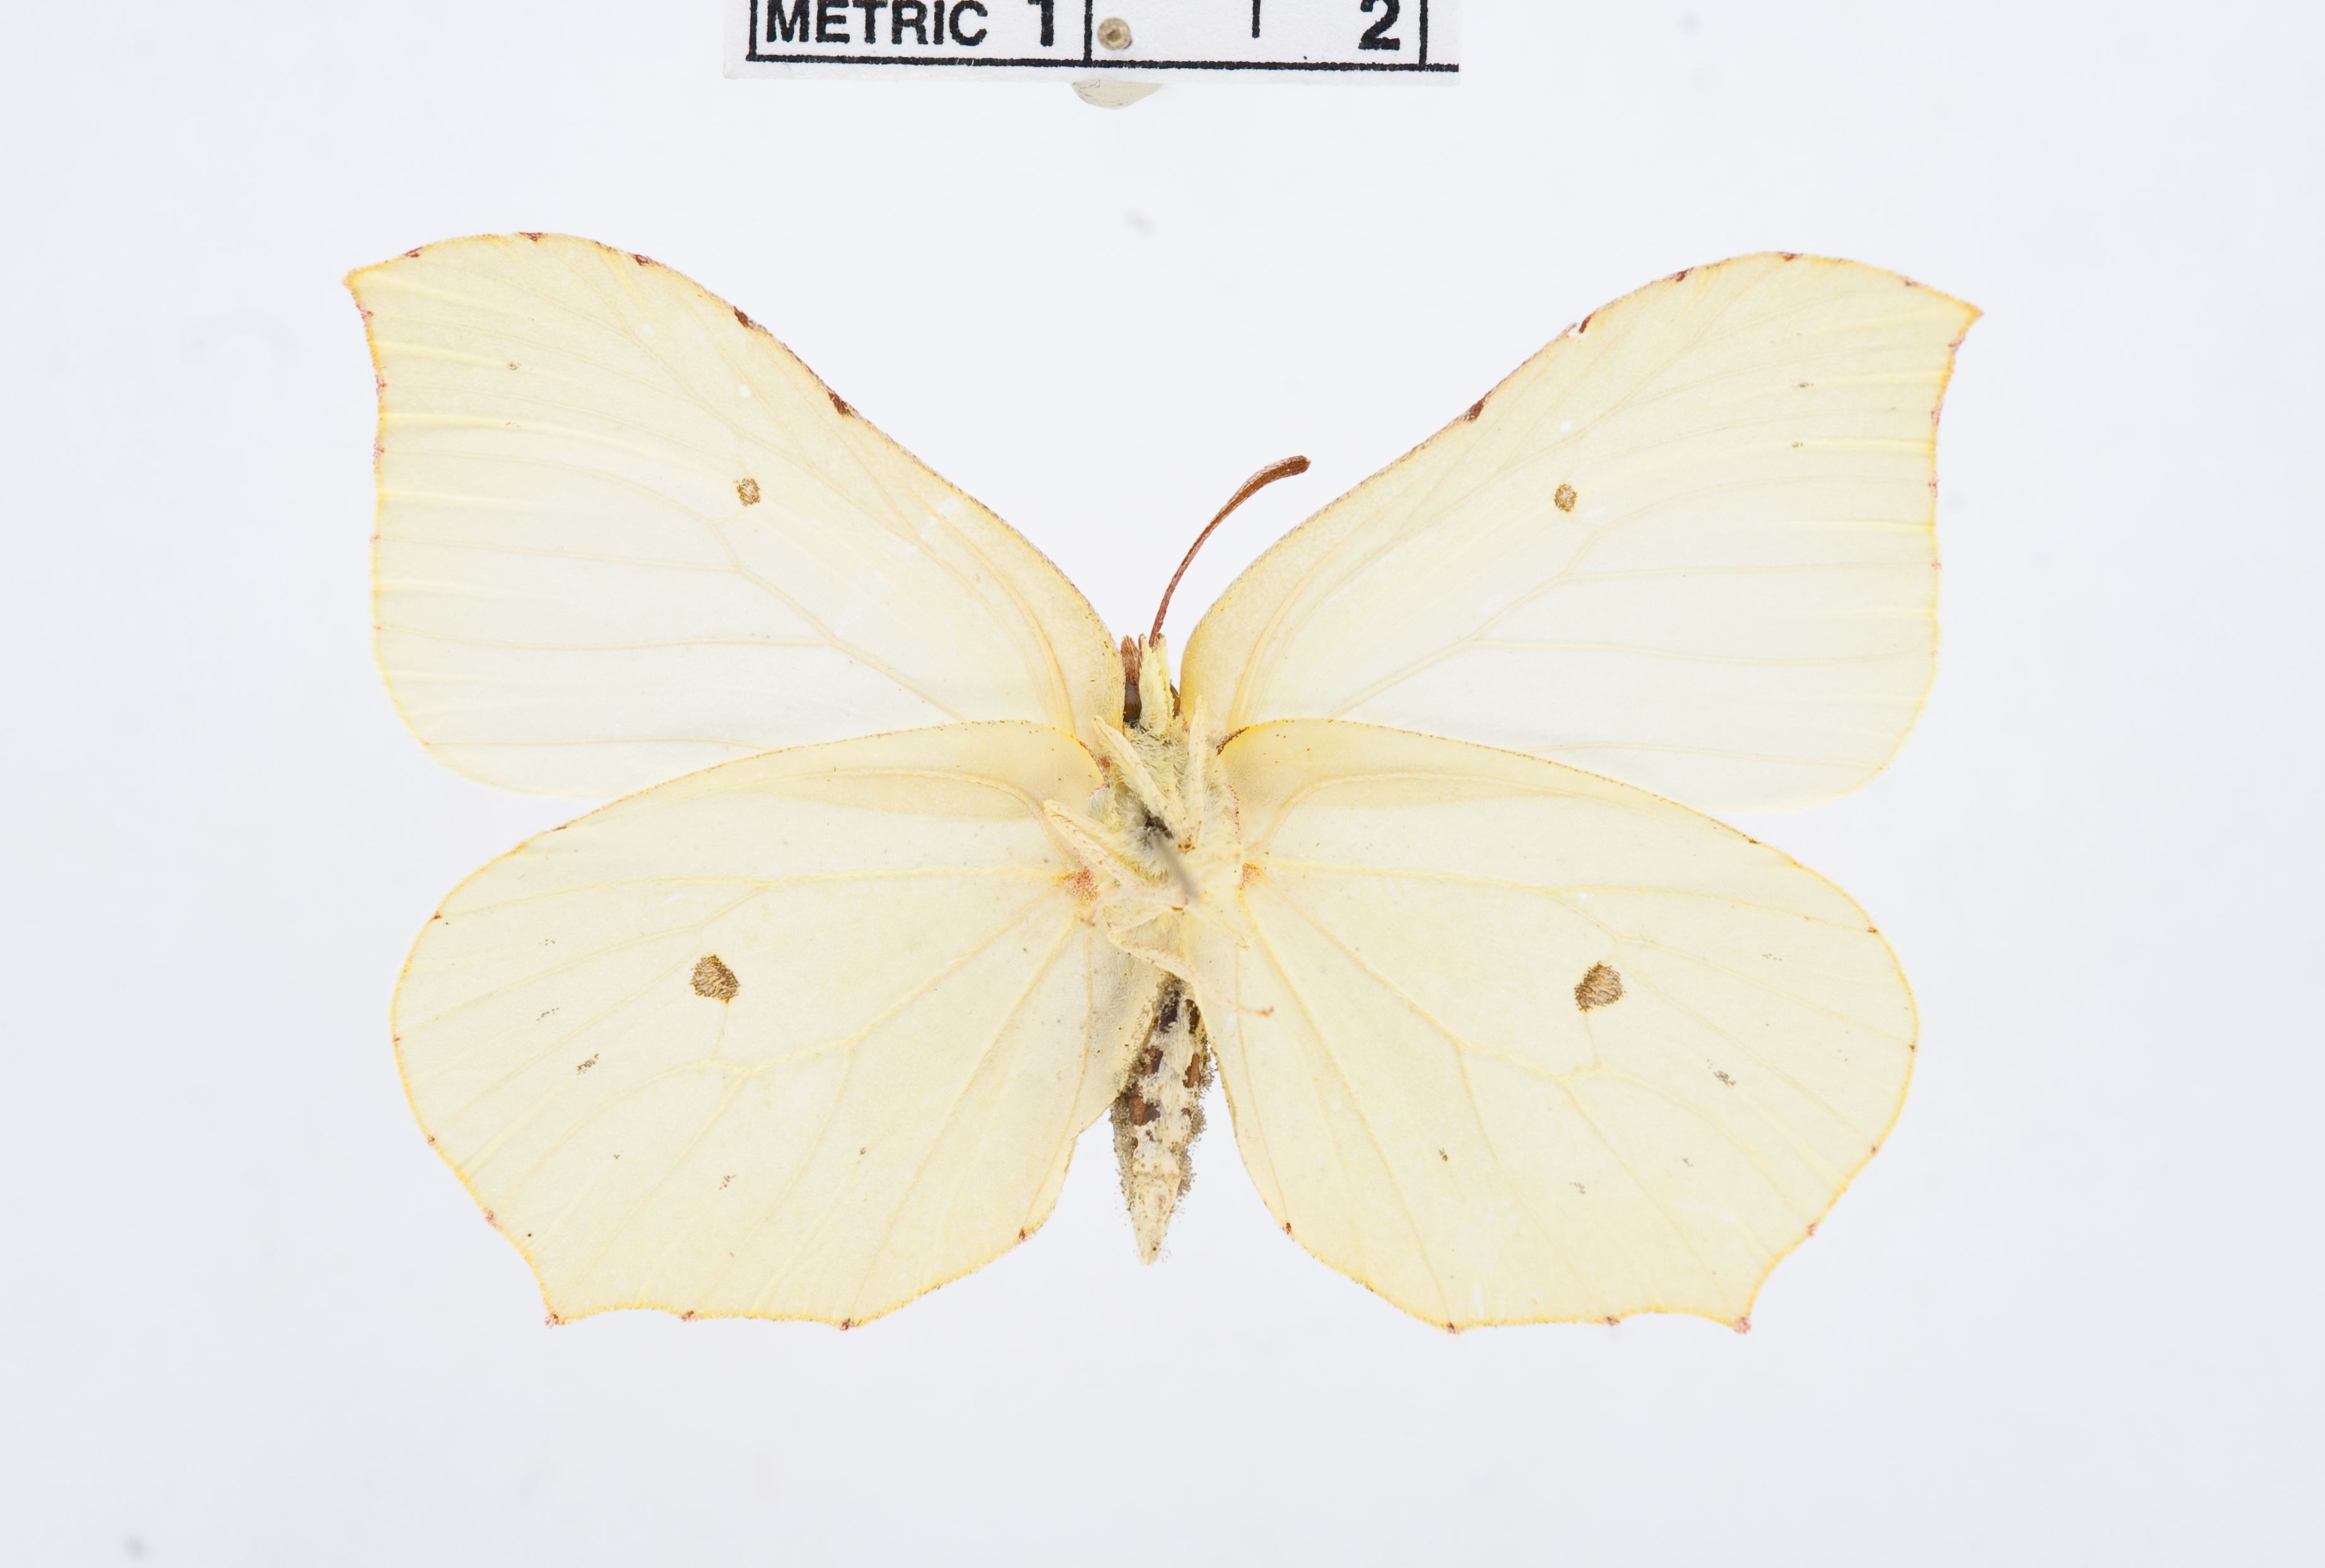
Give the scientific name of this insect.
Gonepteryx rhamni
